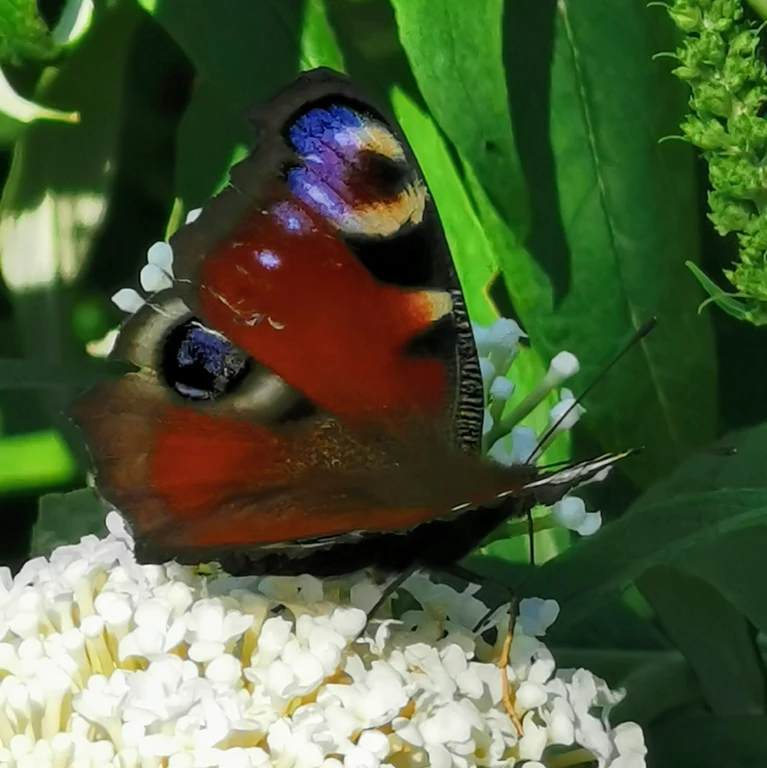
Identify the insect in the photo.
Aglais io
